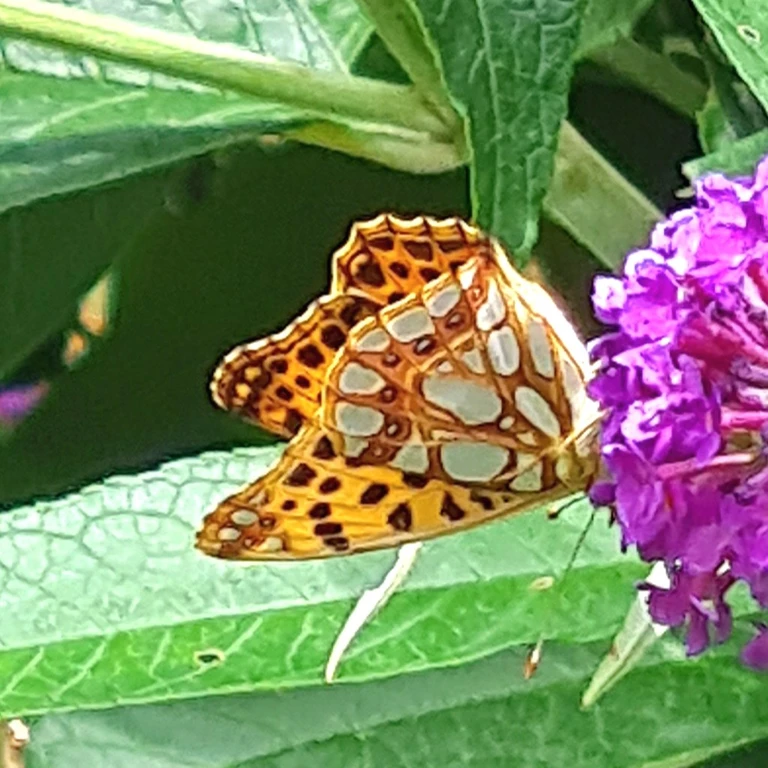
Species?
Issoria lathonia
